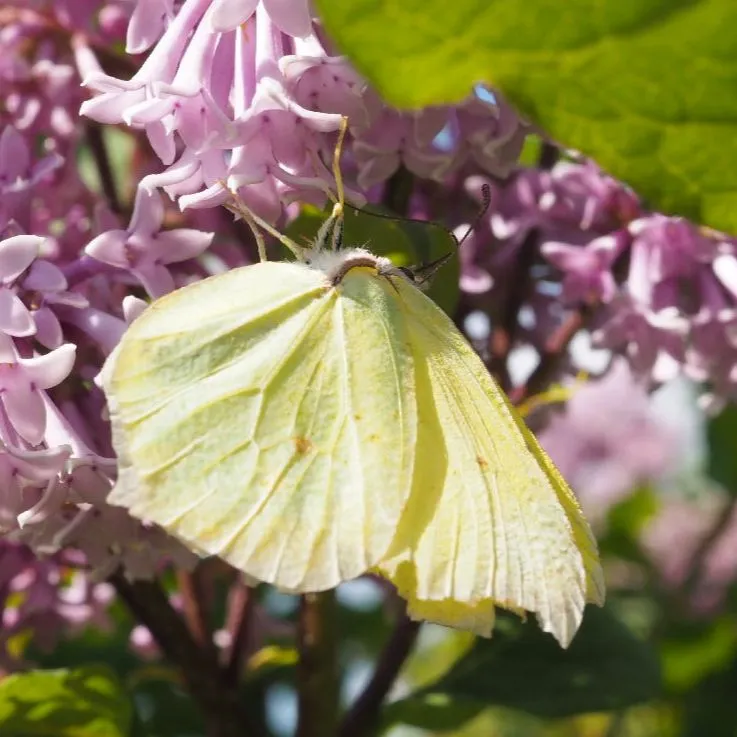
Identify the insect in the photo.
Gonepteryx rhamni
